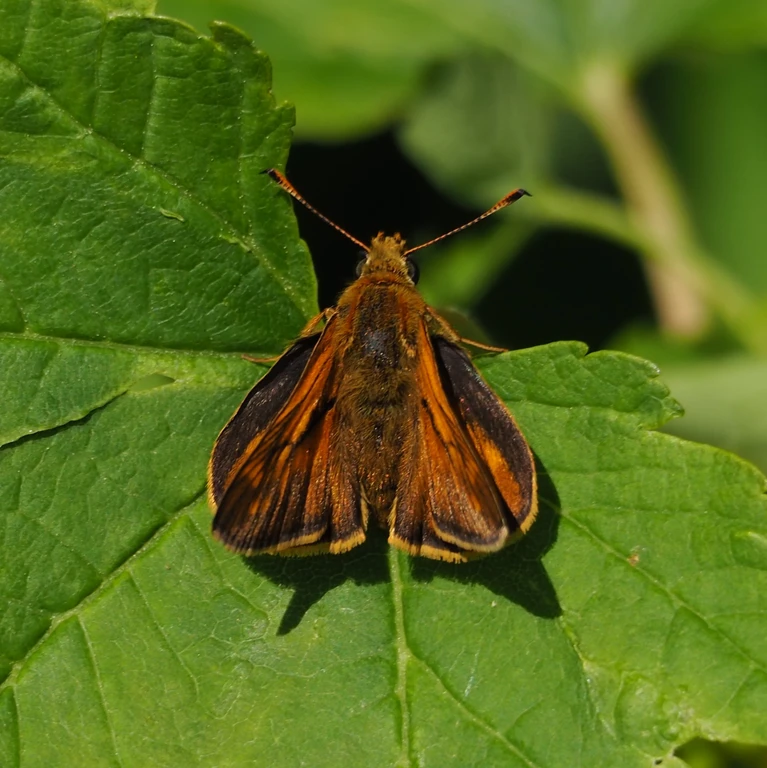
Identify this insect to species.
Ochlodes sylvanus (also Ochlodes venata)
